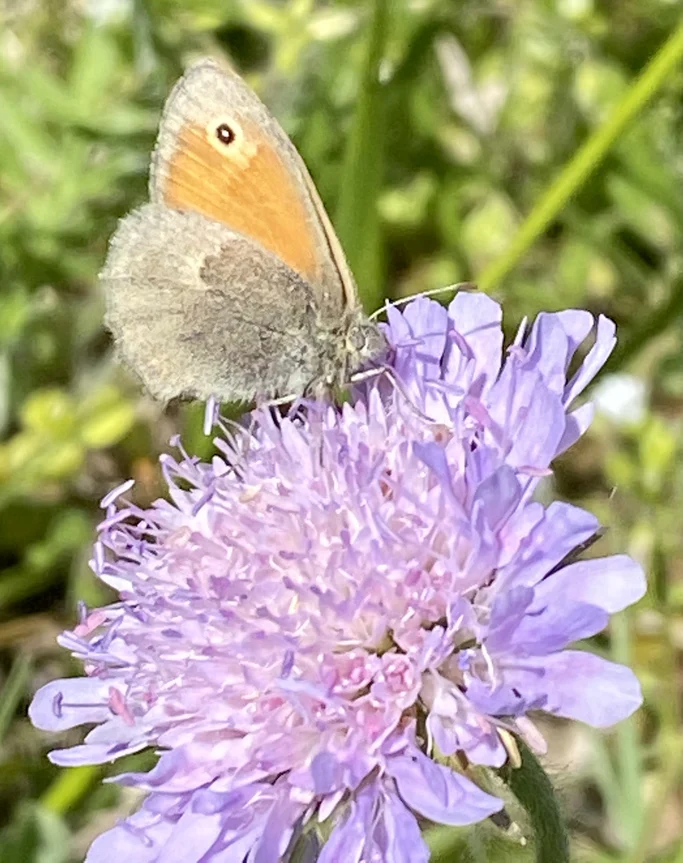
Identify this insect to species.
Coenonympha pamphilus
